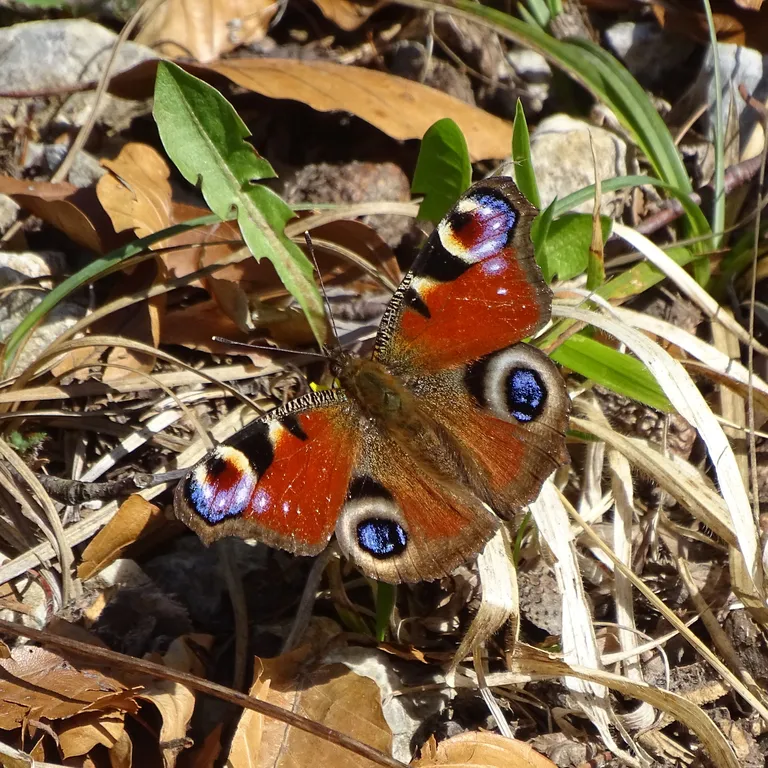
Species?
Aglais io
